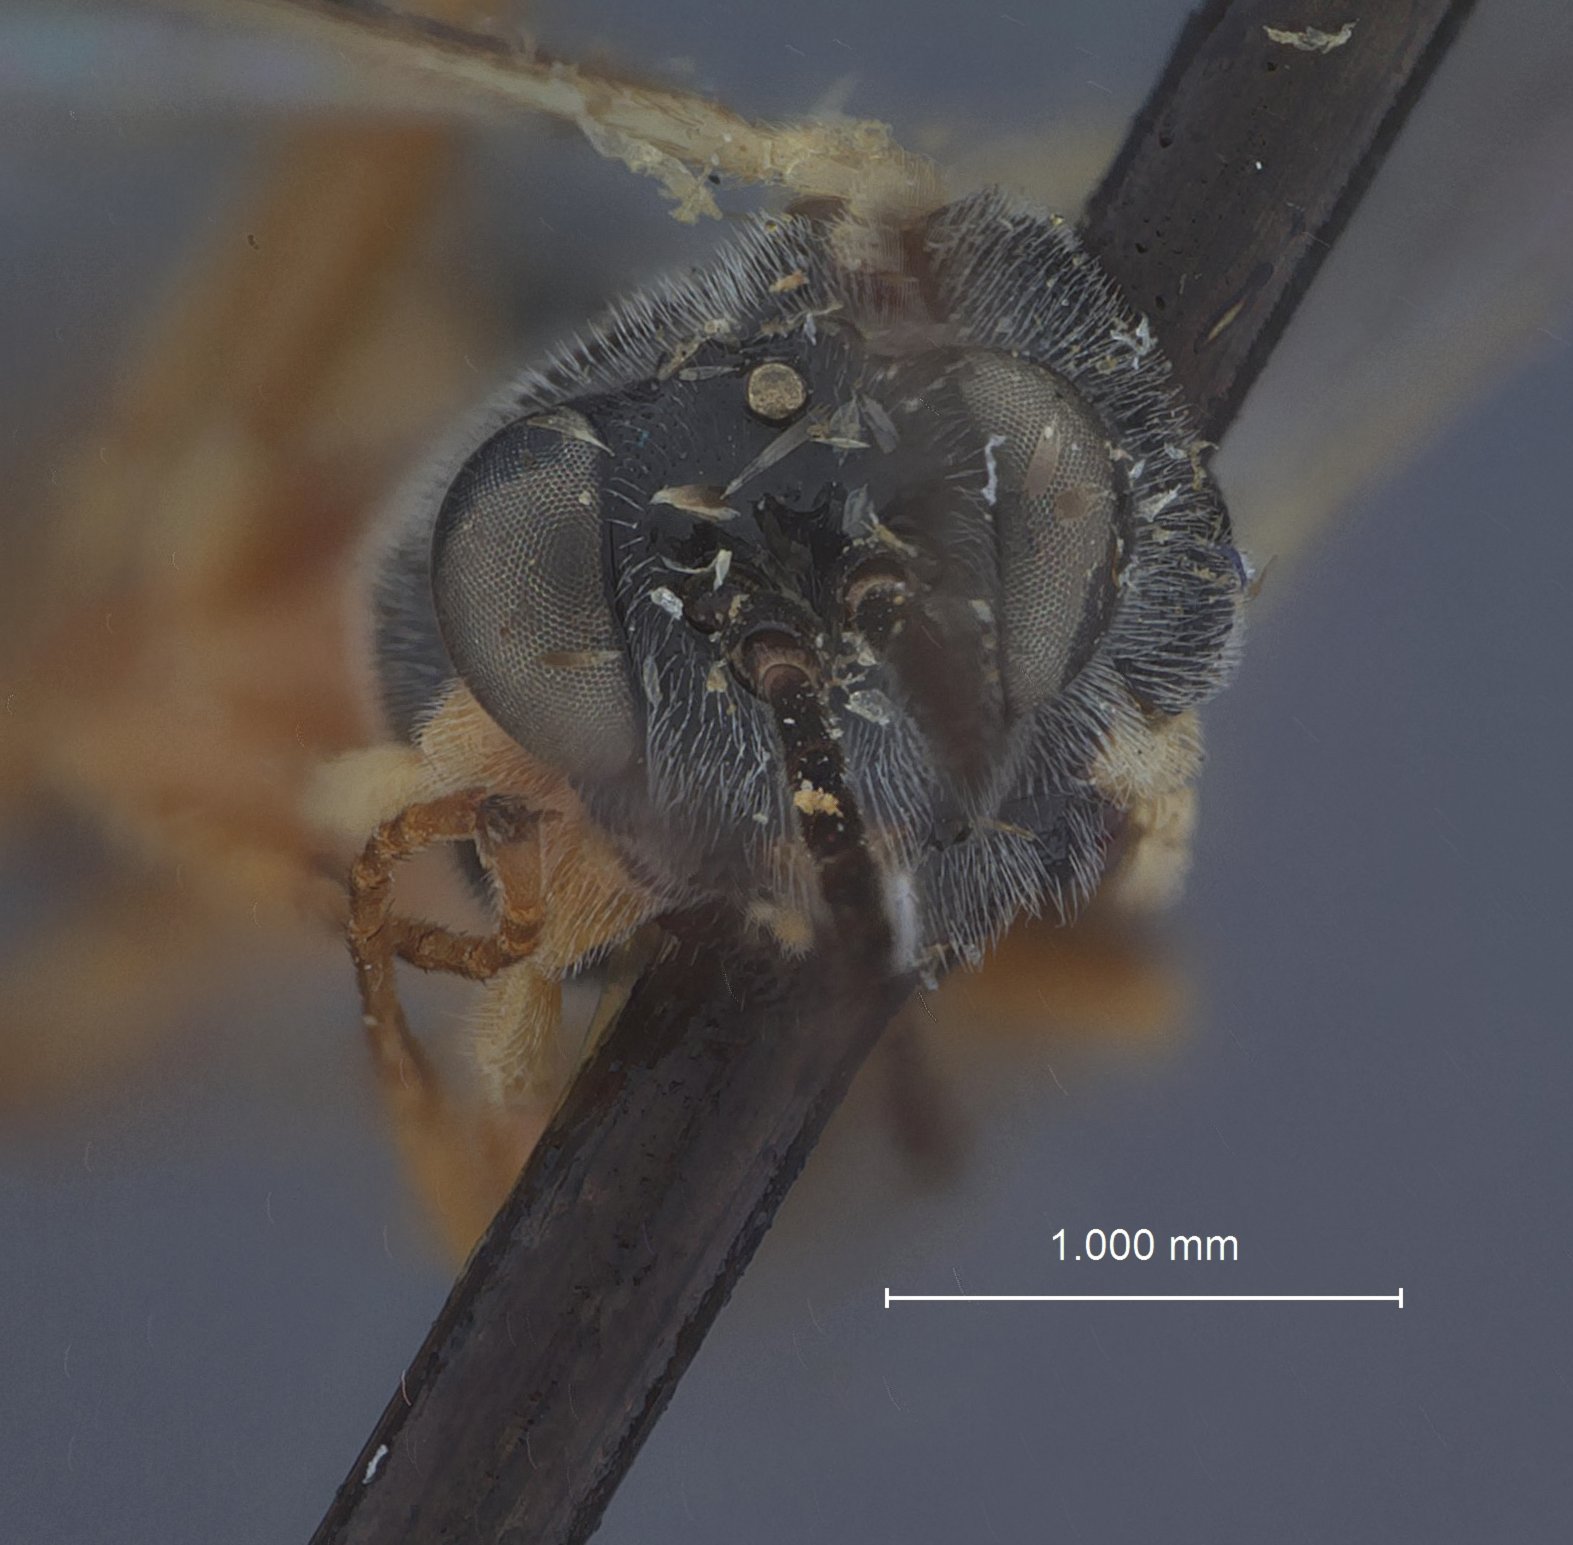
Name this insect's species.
Conoblasta fumiferanae
